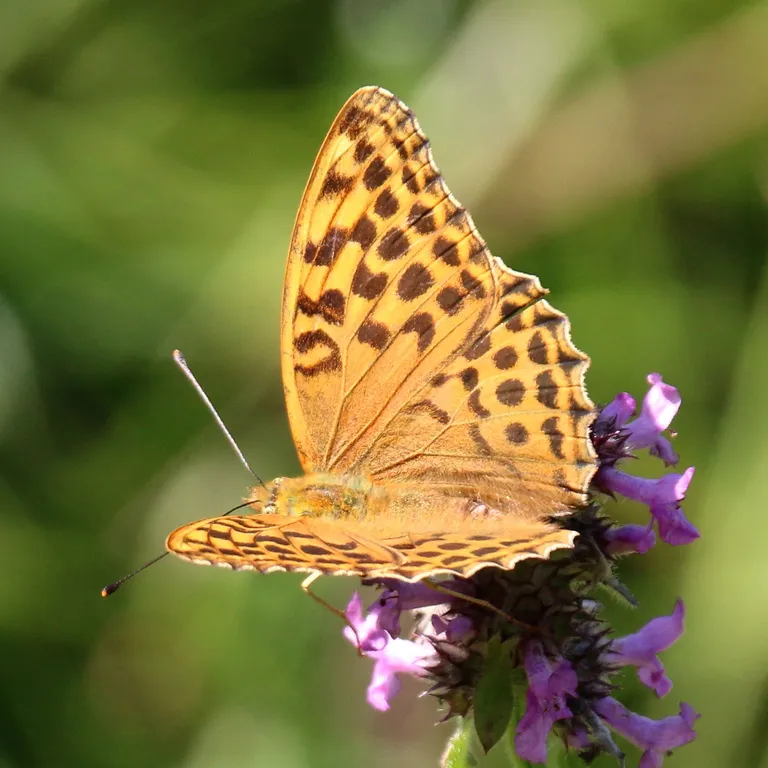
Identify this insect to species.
Argynnis paphia
